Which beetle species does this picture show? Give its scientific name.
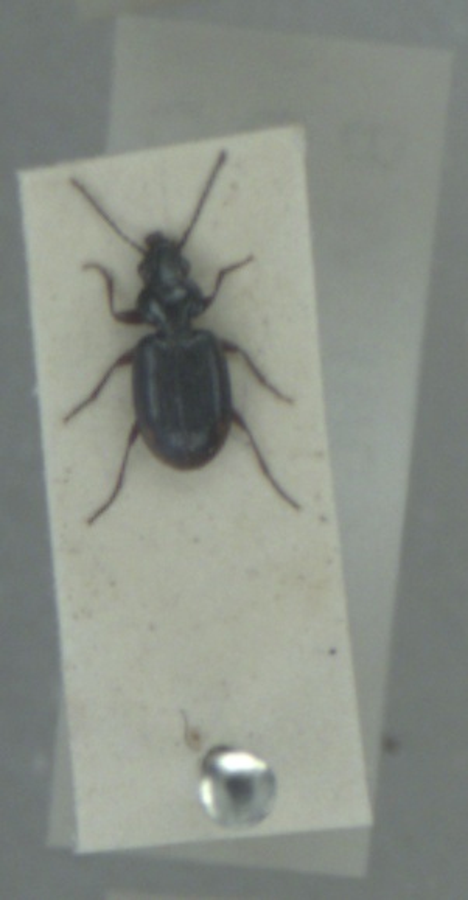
Bembidion lunulatum
